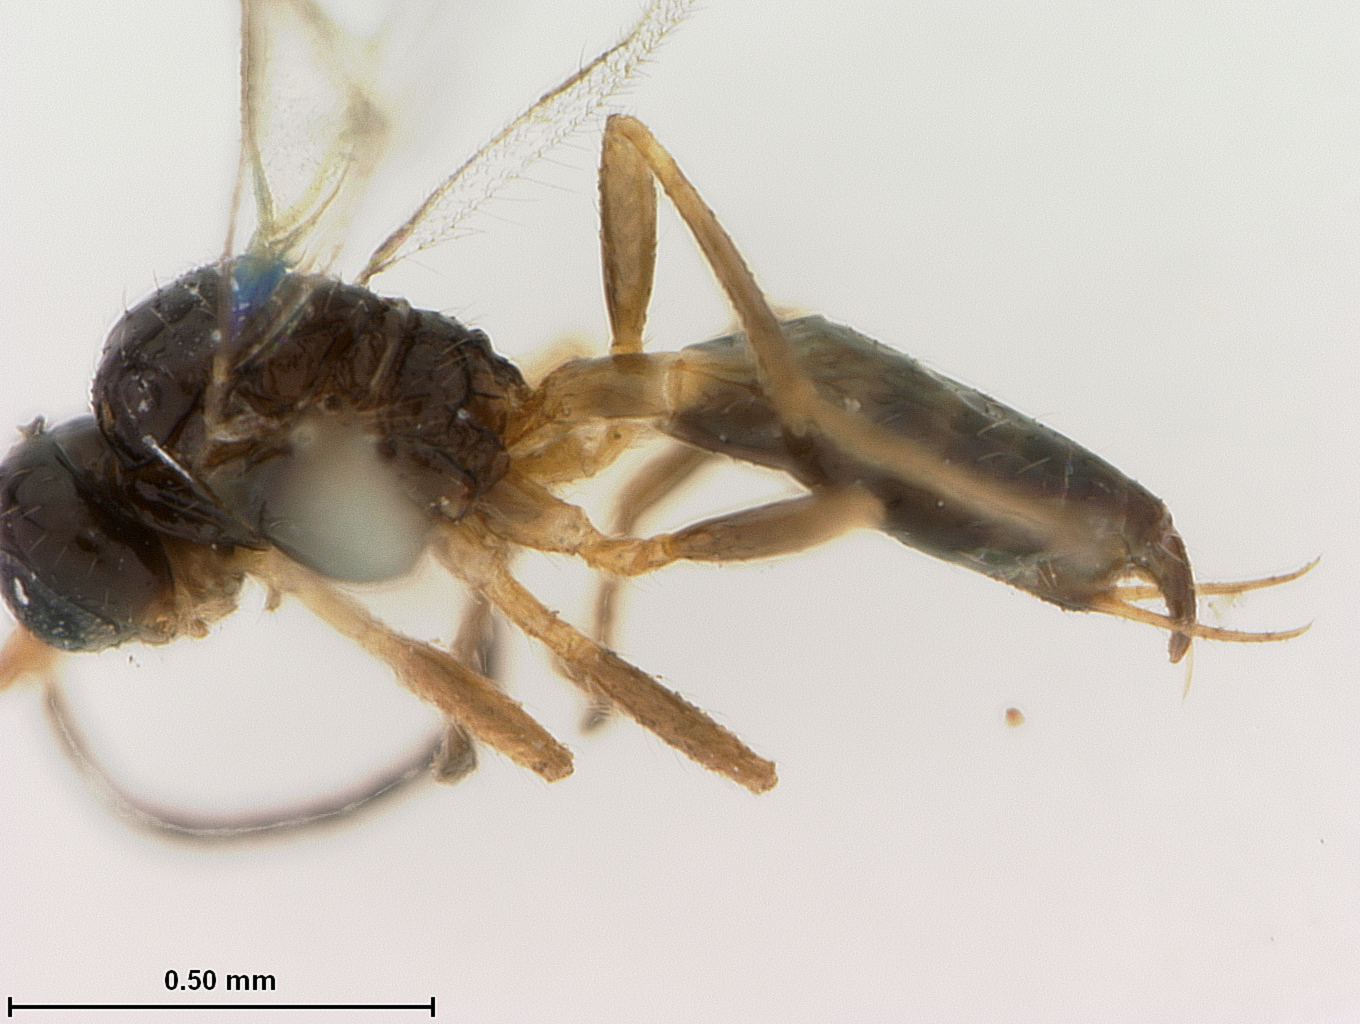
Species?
Trioxys sunnysidensis
